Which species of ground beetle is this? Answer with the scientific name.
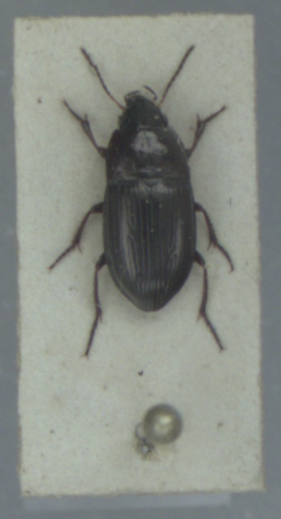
Amara convexior
